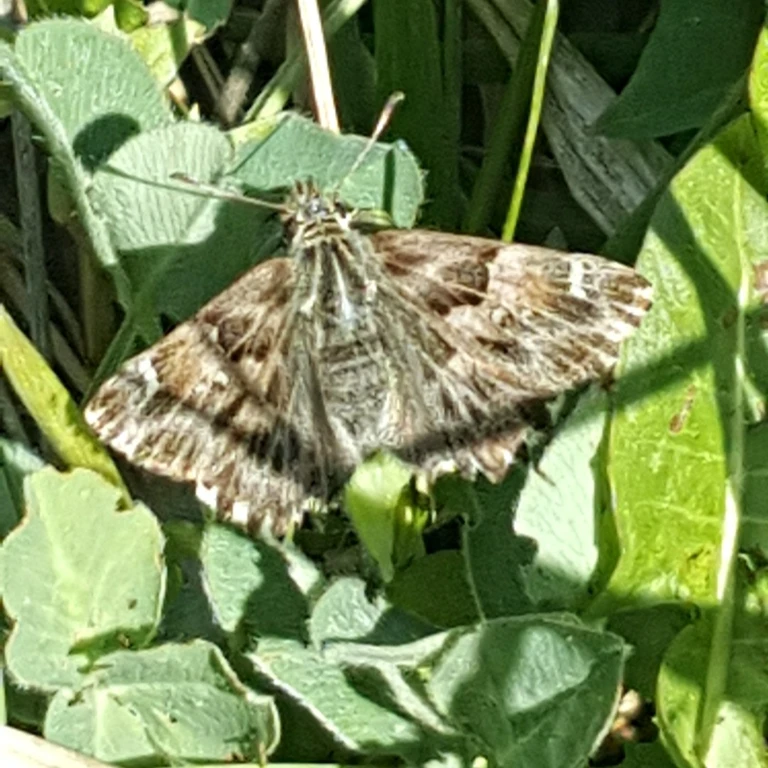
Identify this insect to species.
Carcharodus alceae
